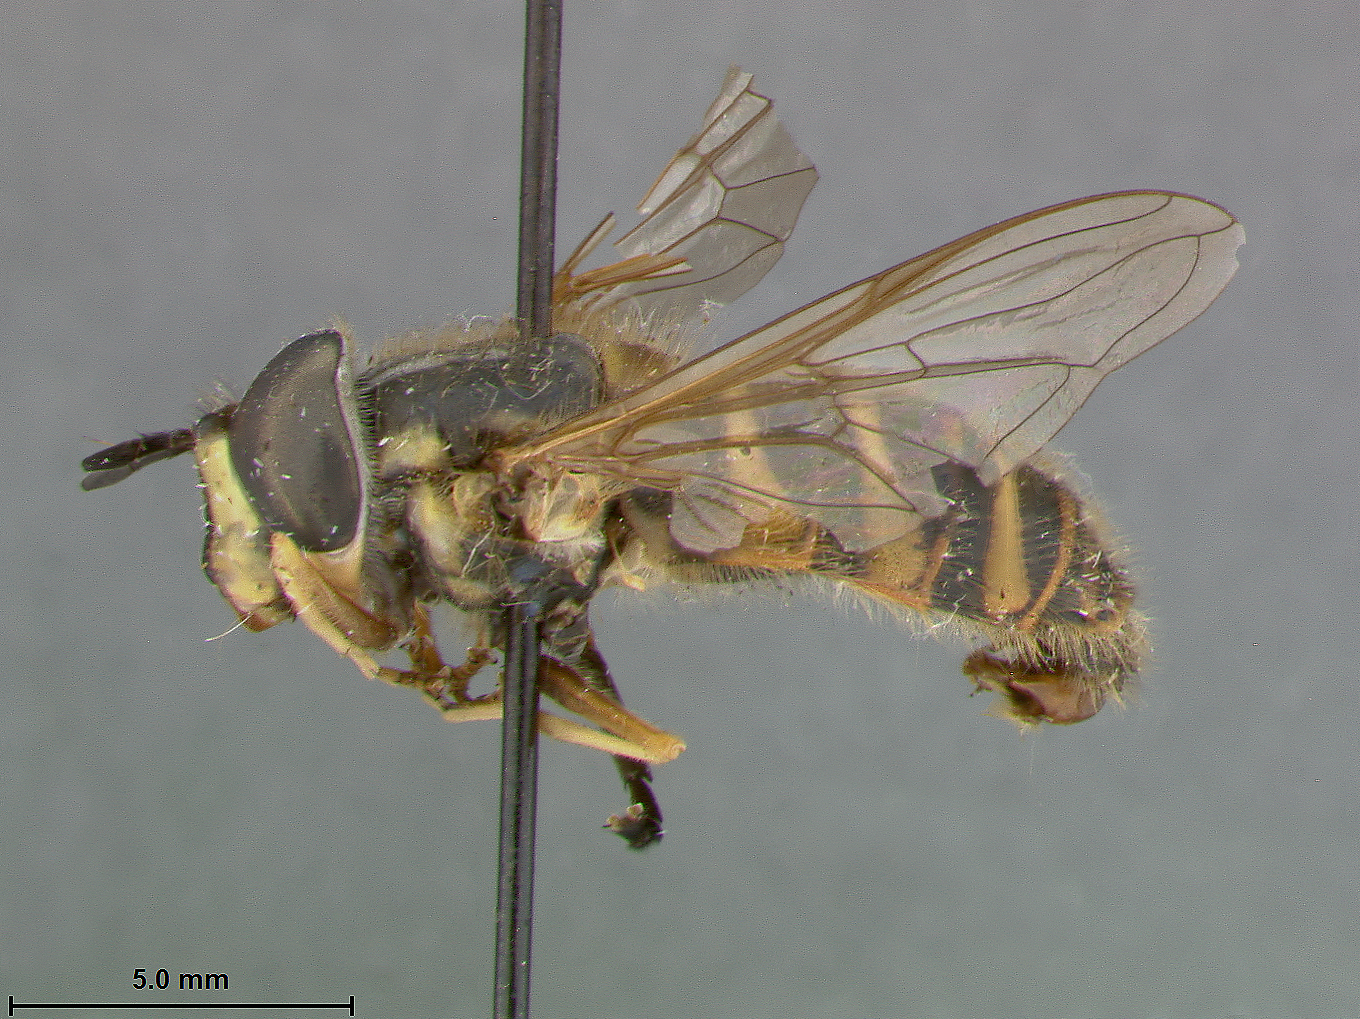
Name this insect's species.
Chrysotoxum tuberculatum
